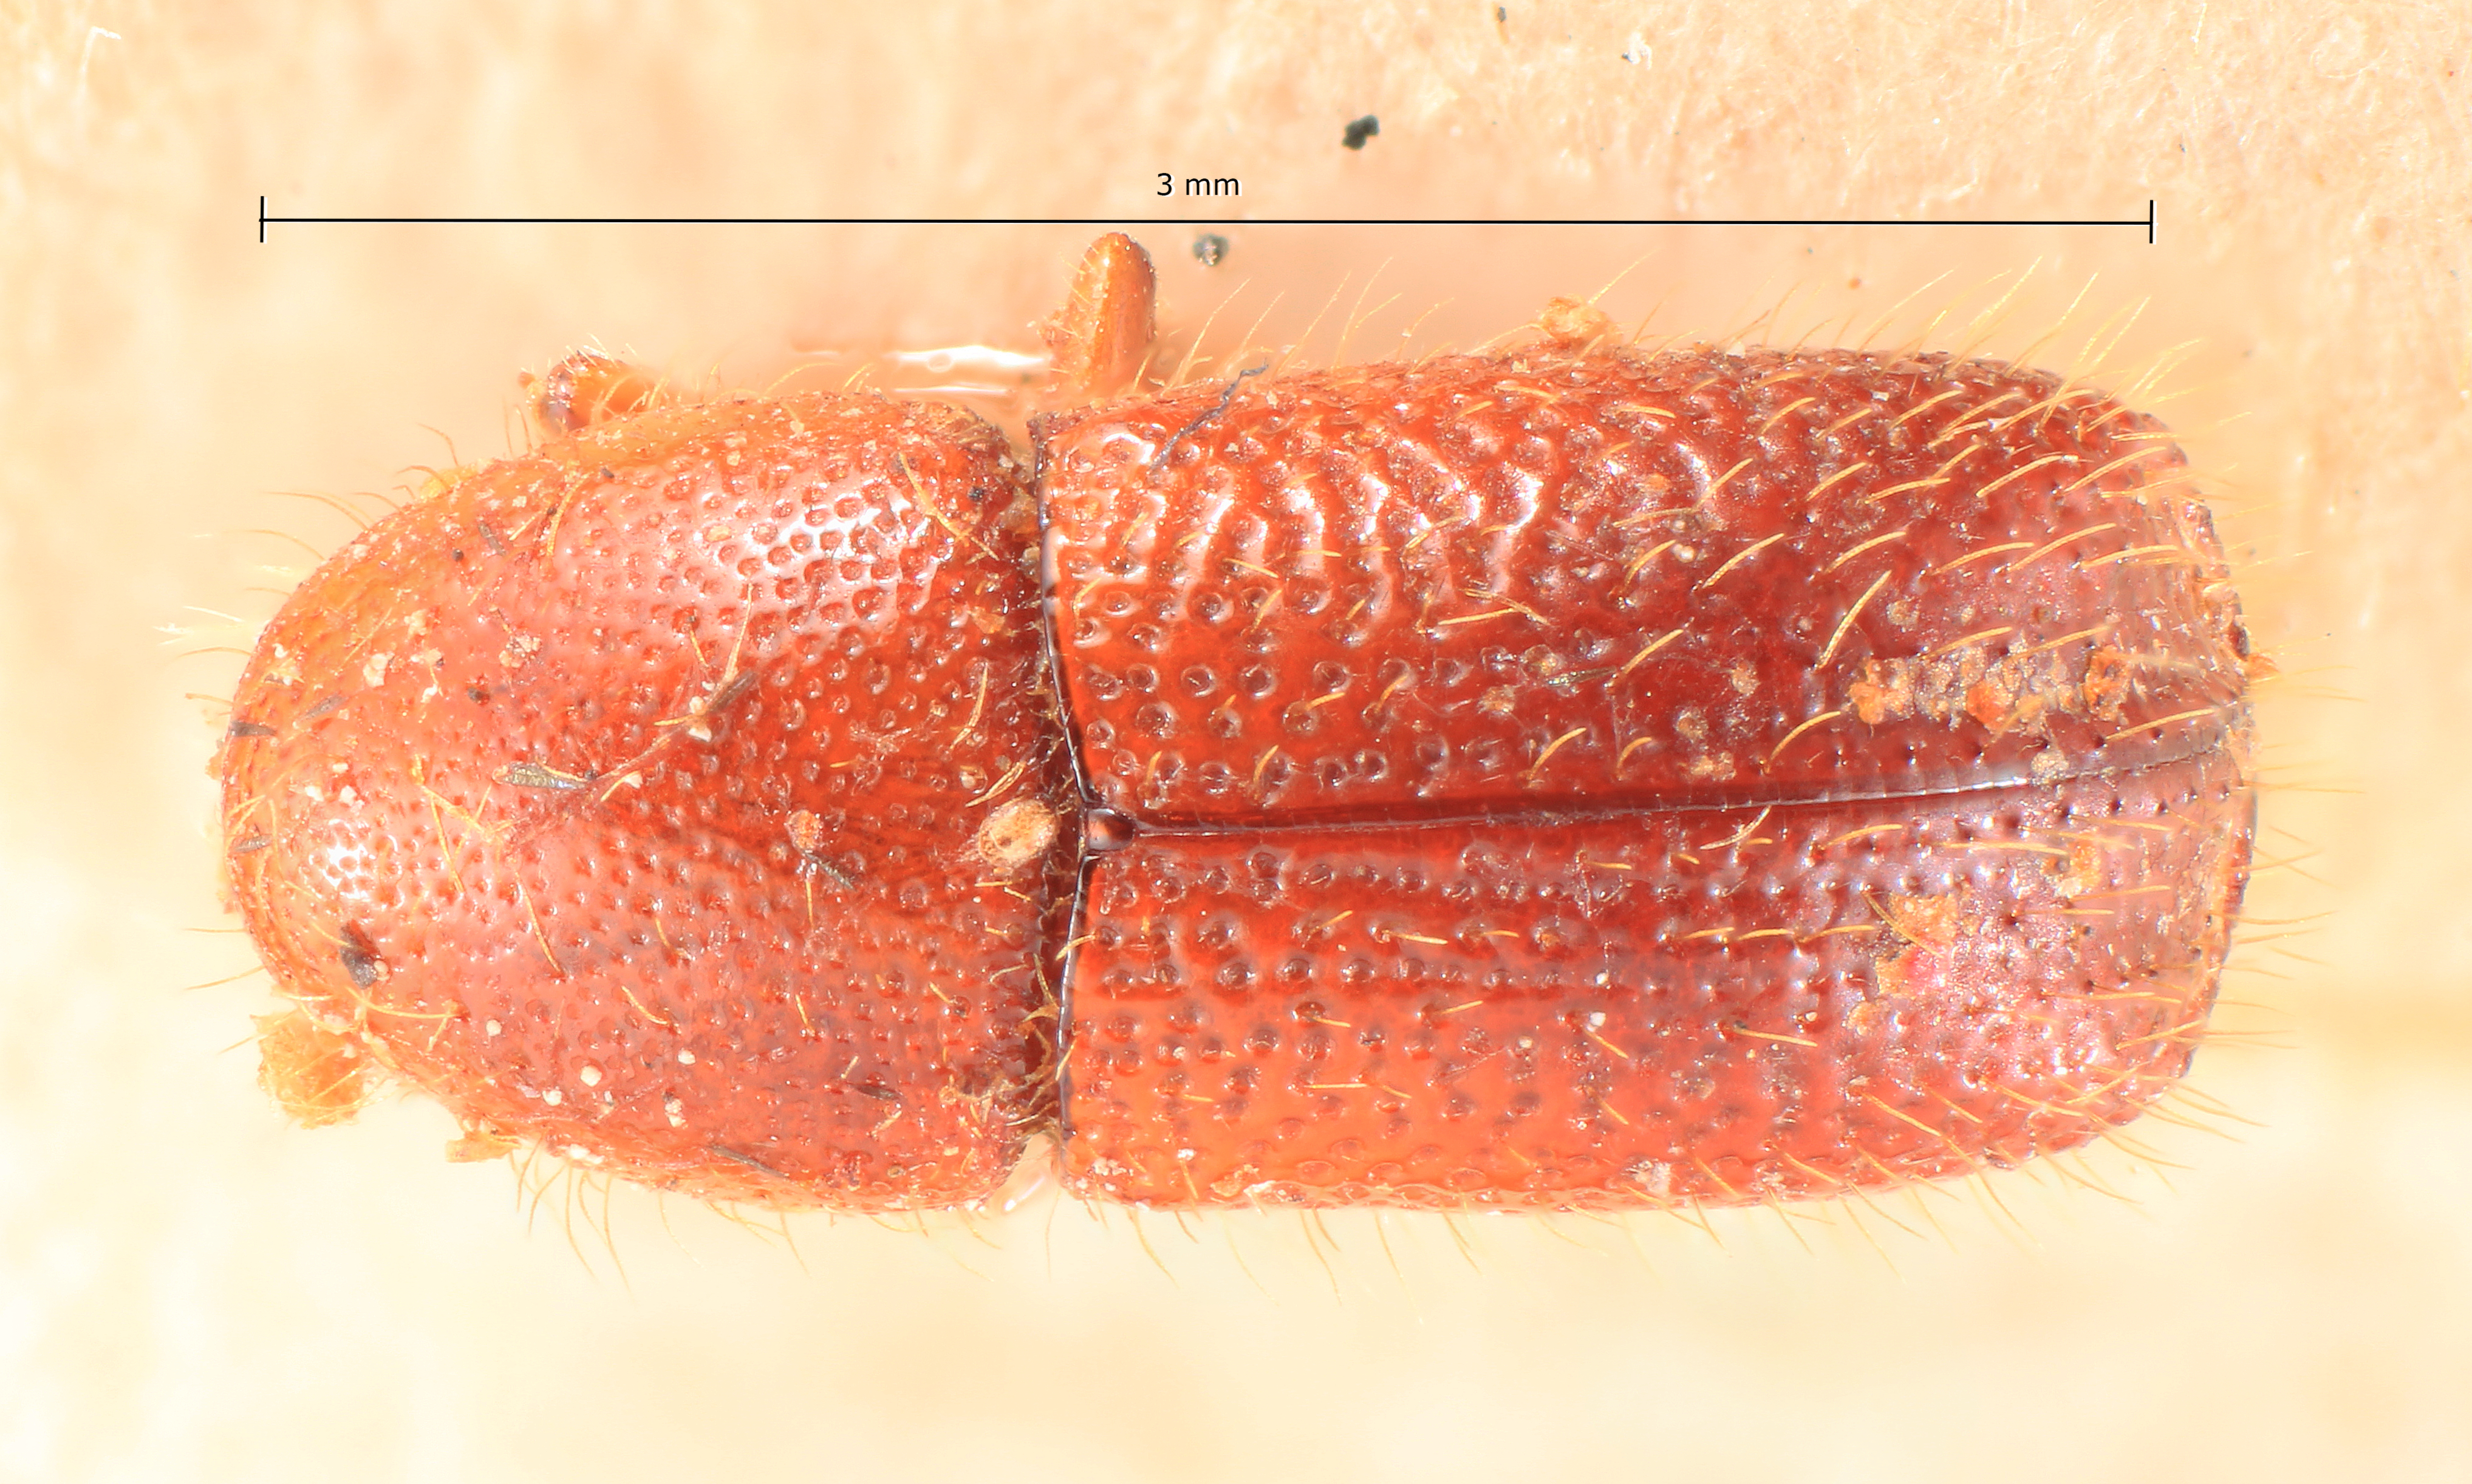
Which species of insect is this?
Dryocoetes aethiopicus
